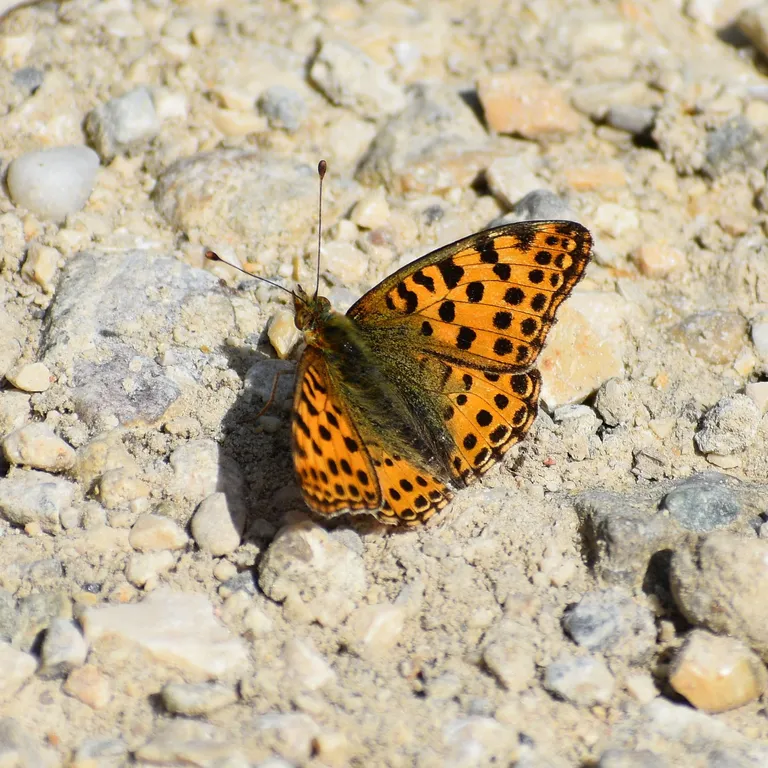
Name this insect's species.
Issoria lathonia
